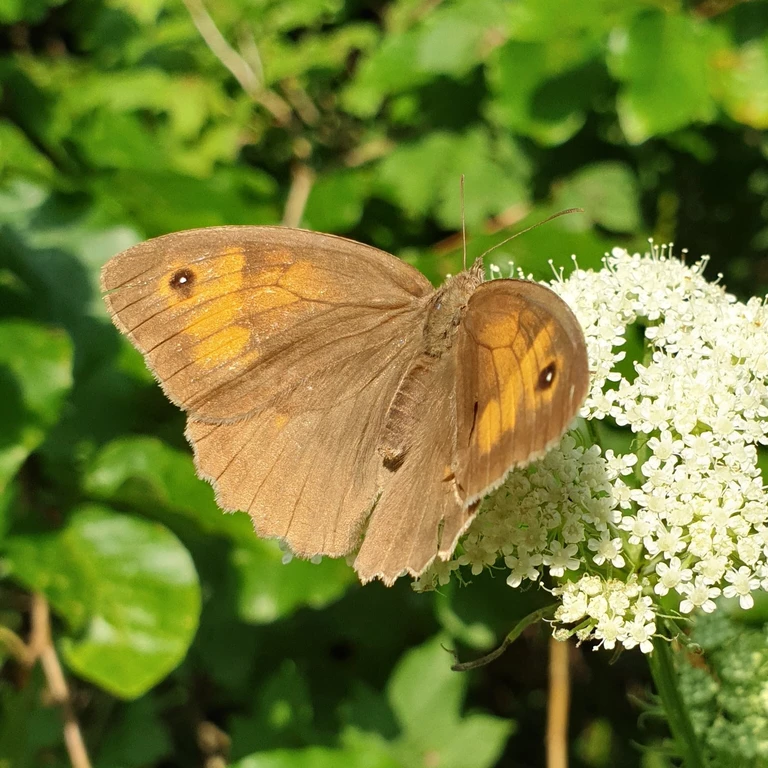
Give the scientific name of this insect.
Maniola jurtina
